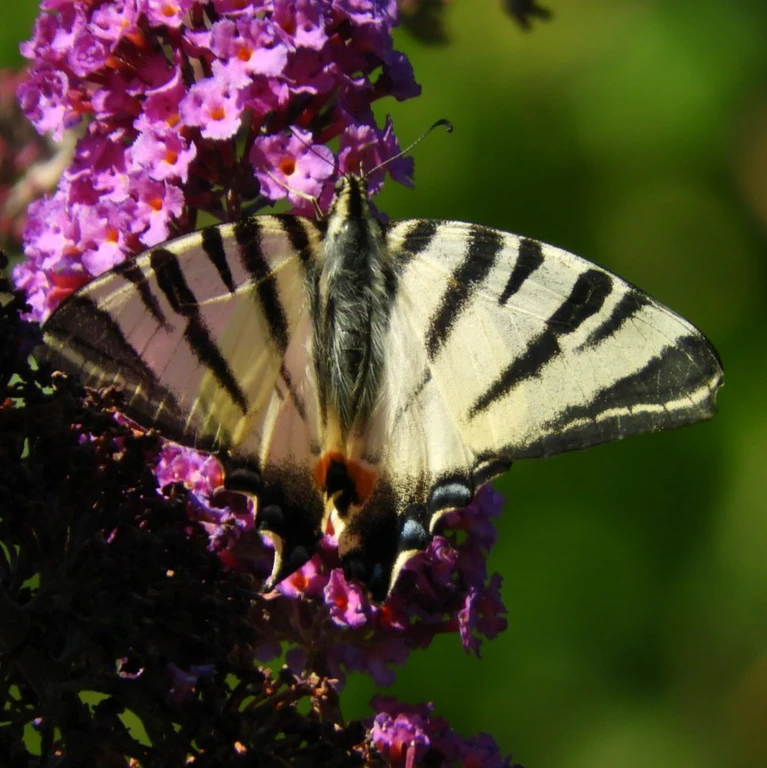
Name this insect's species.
Iphiclides podalirius
